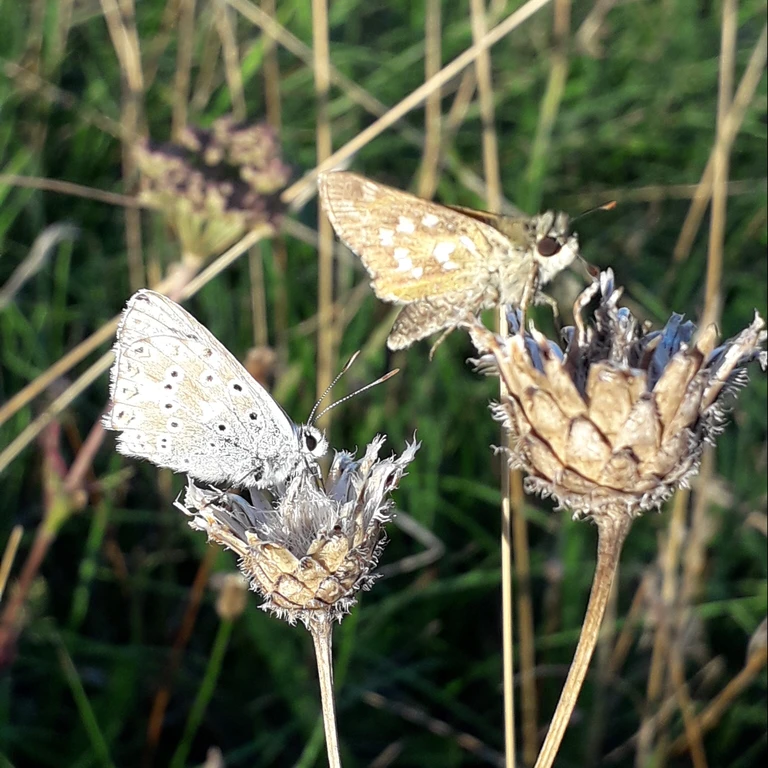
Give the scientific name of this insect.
Hesperia comma
